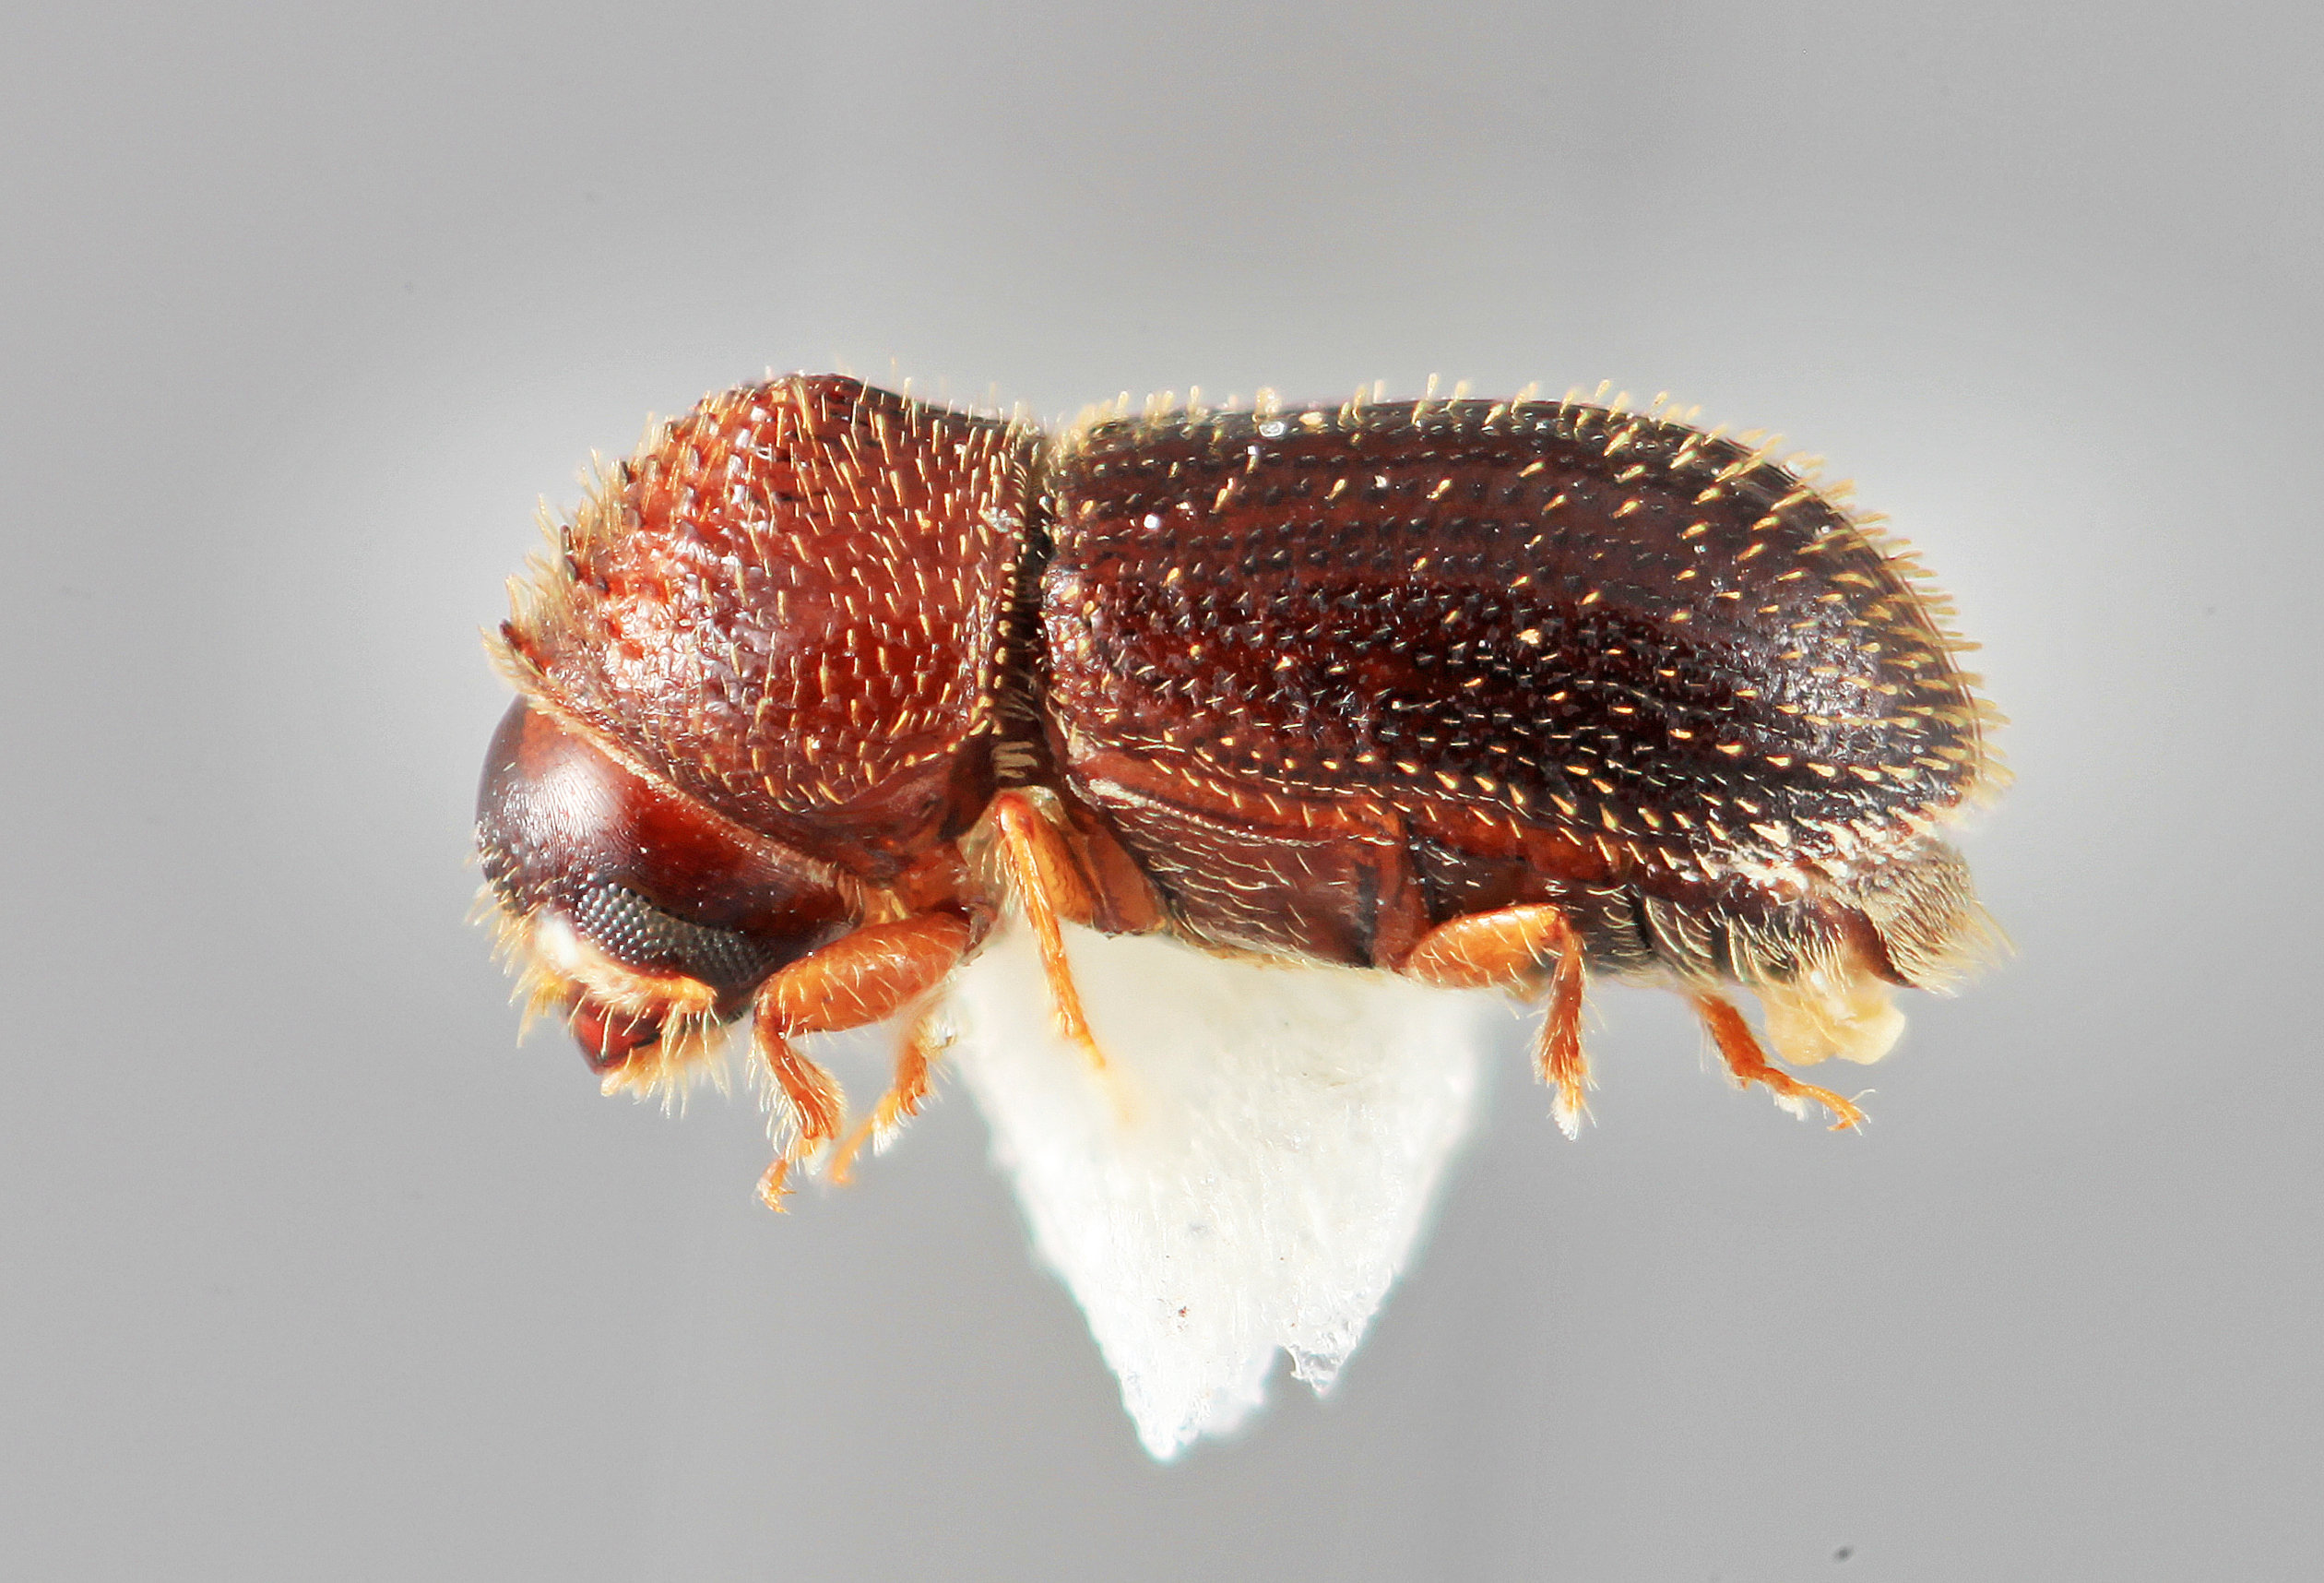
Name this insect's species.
Cryptocarenus spatulatus
